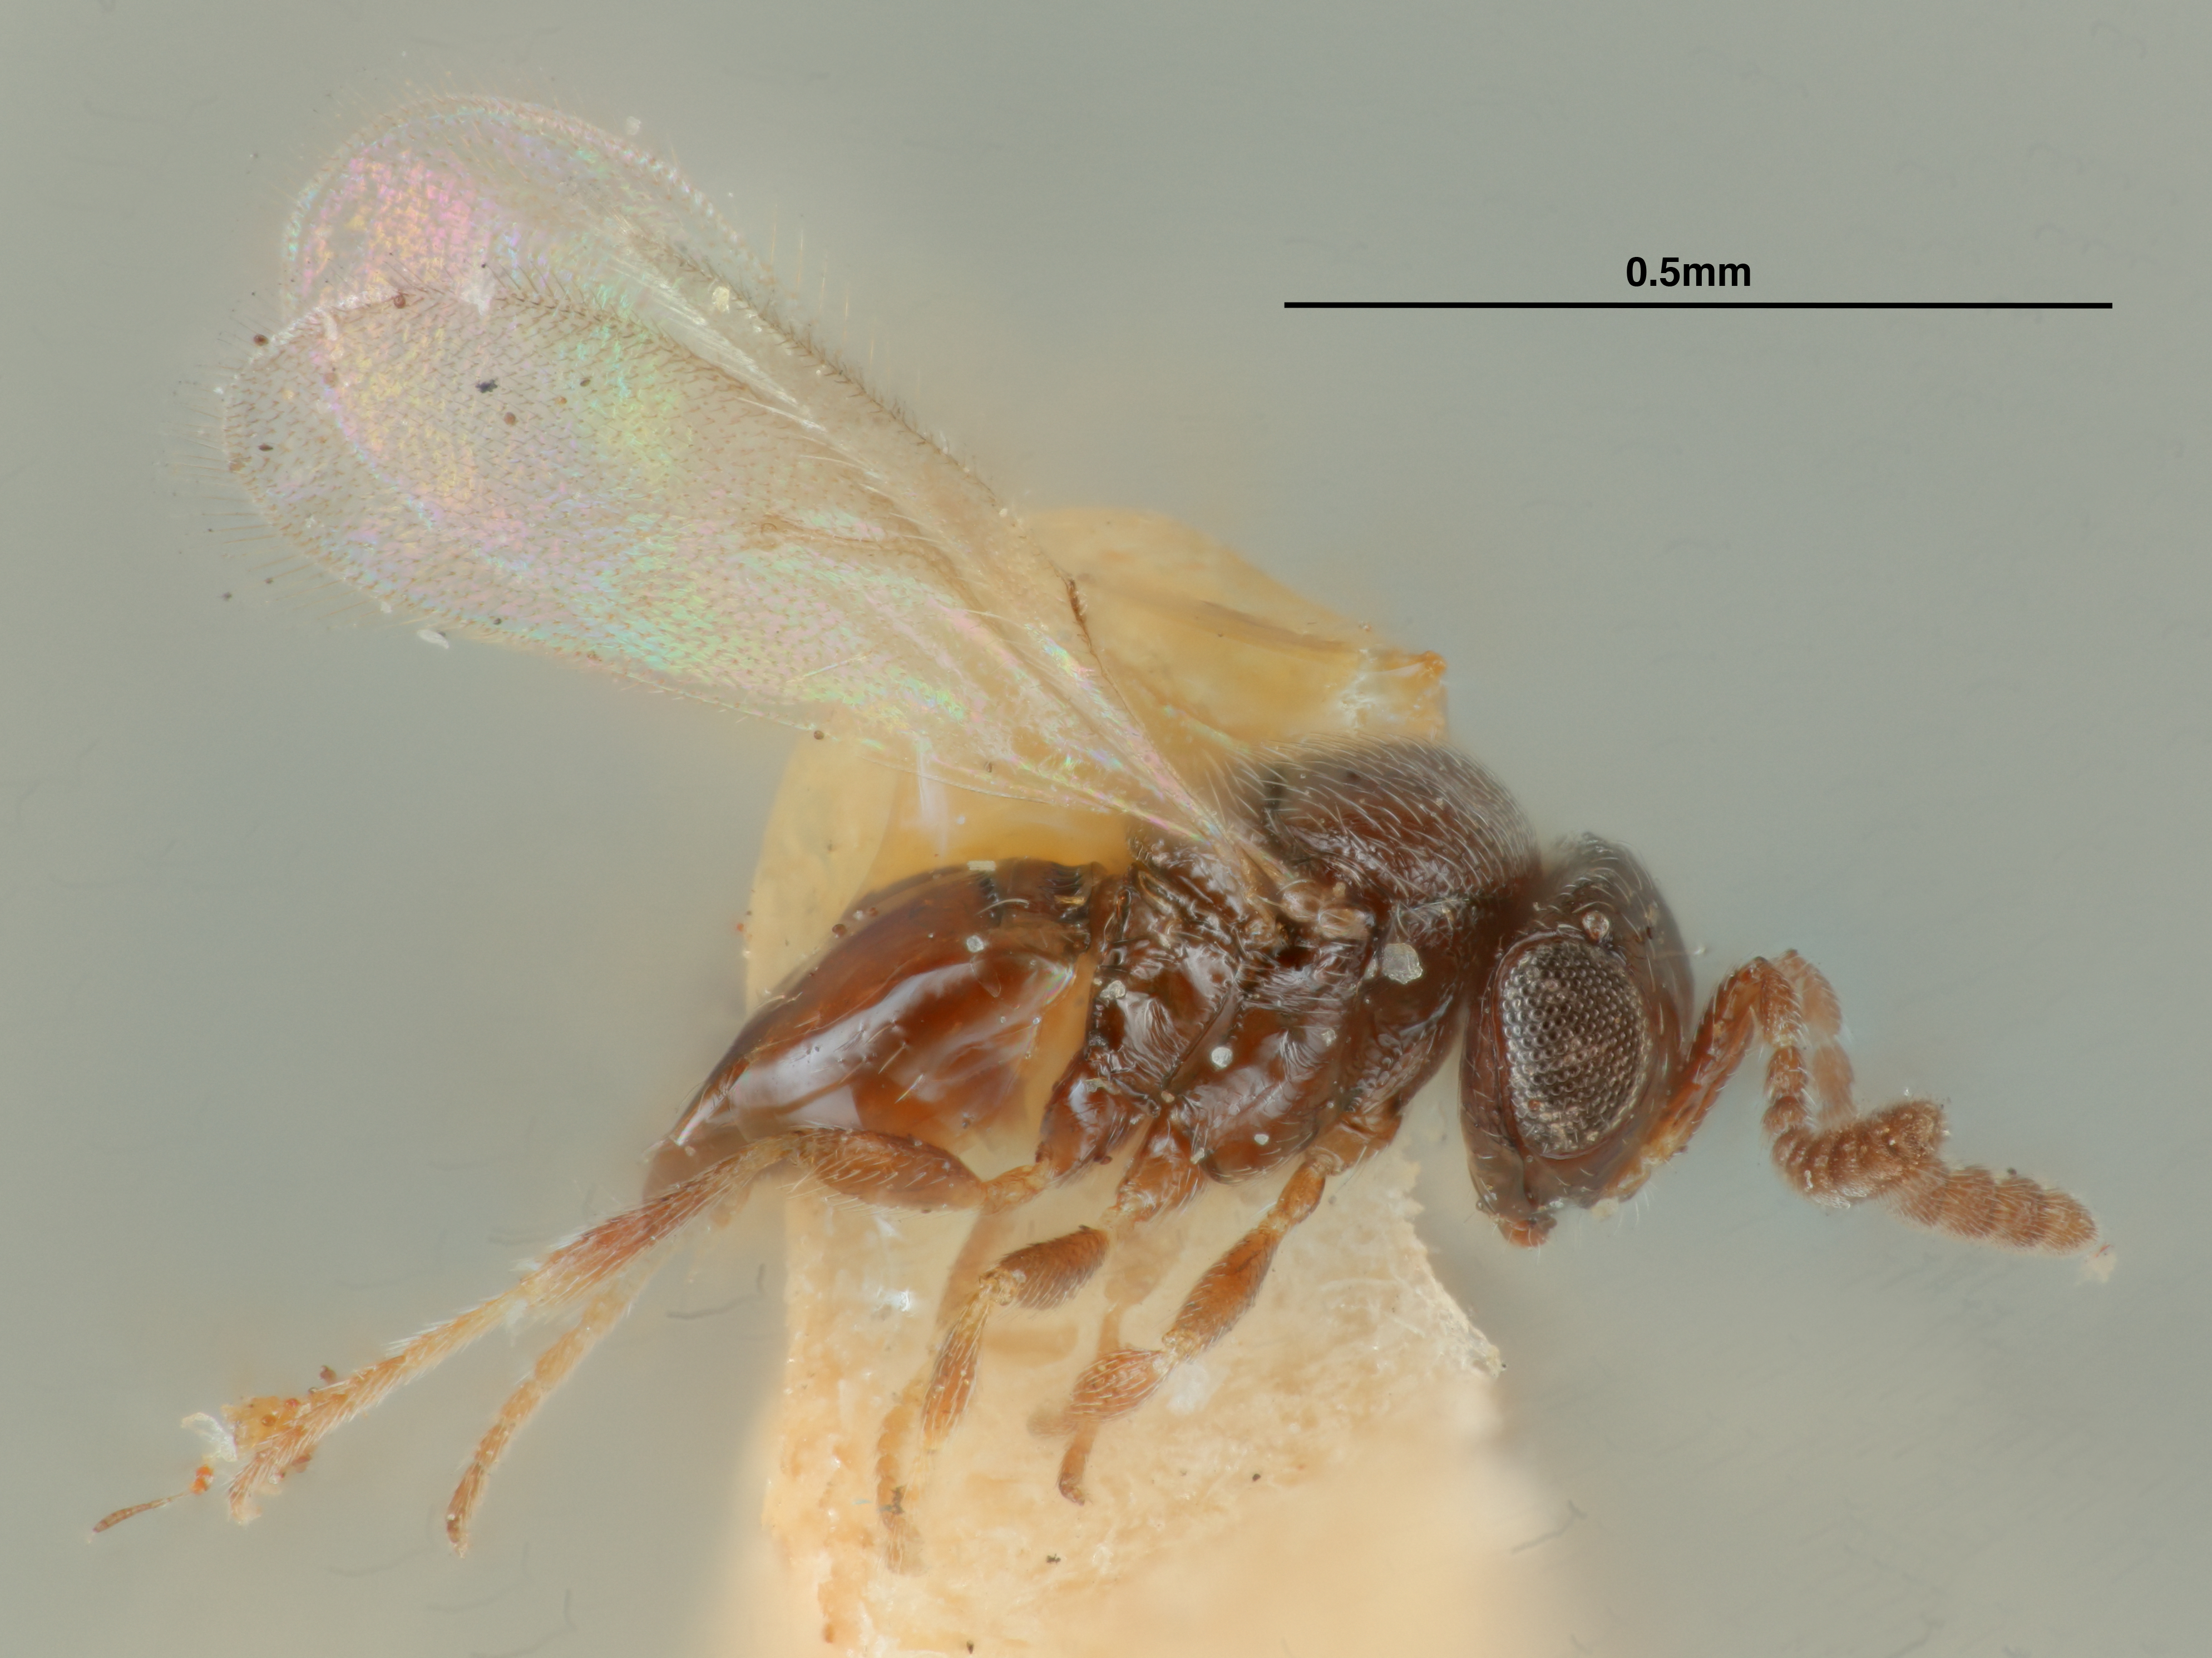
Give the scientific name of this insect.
Telenomus euproctidis
